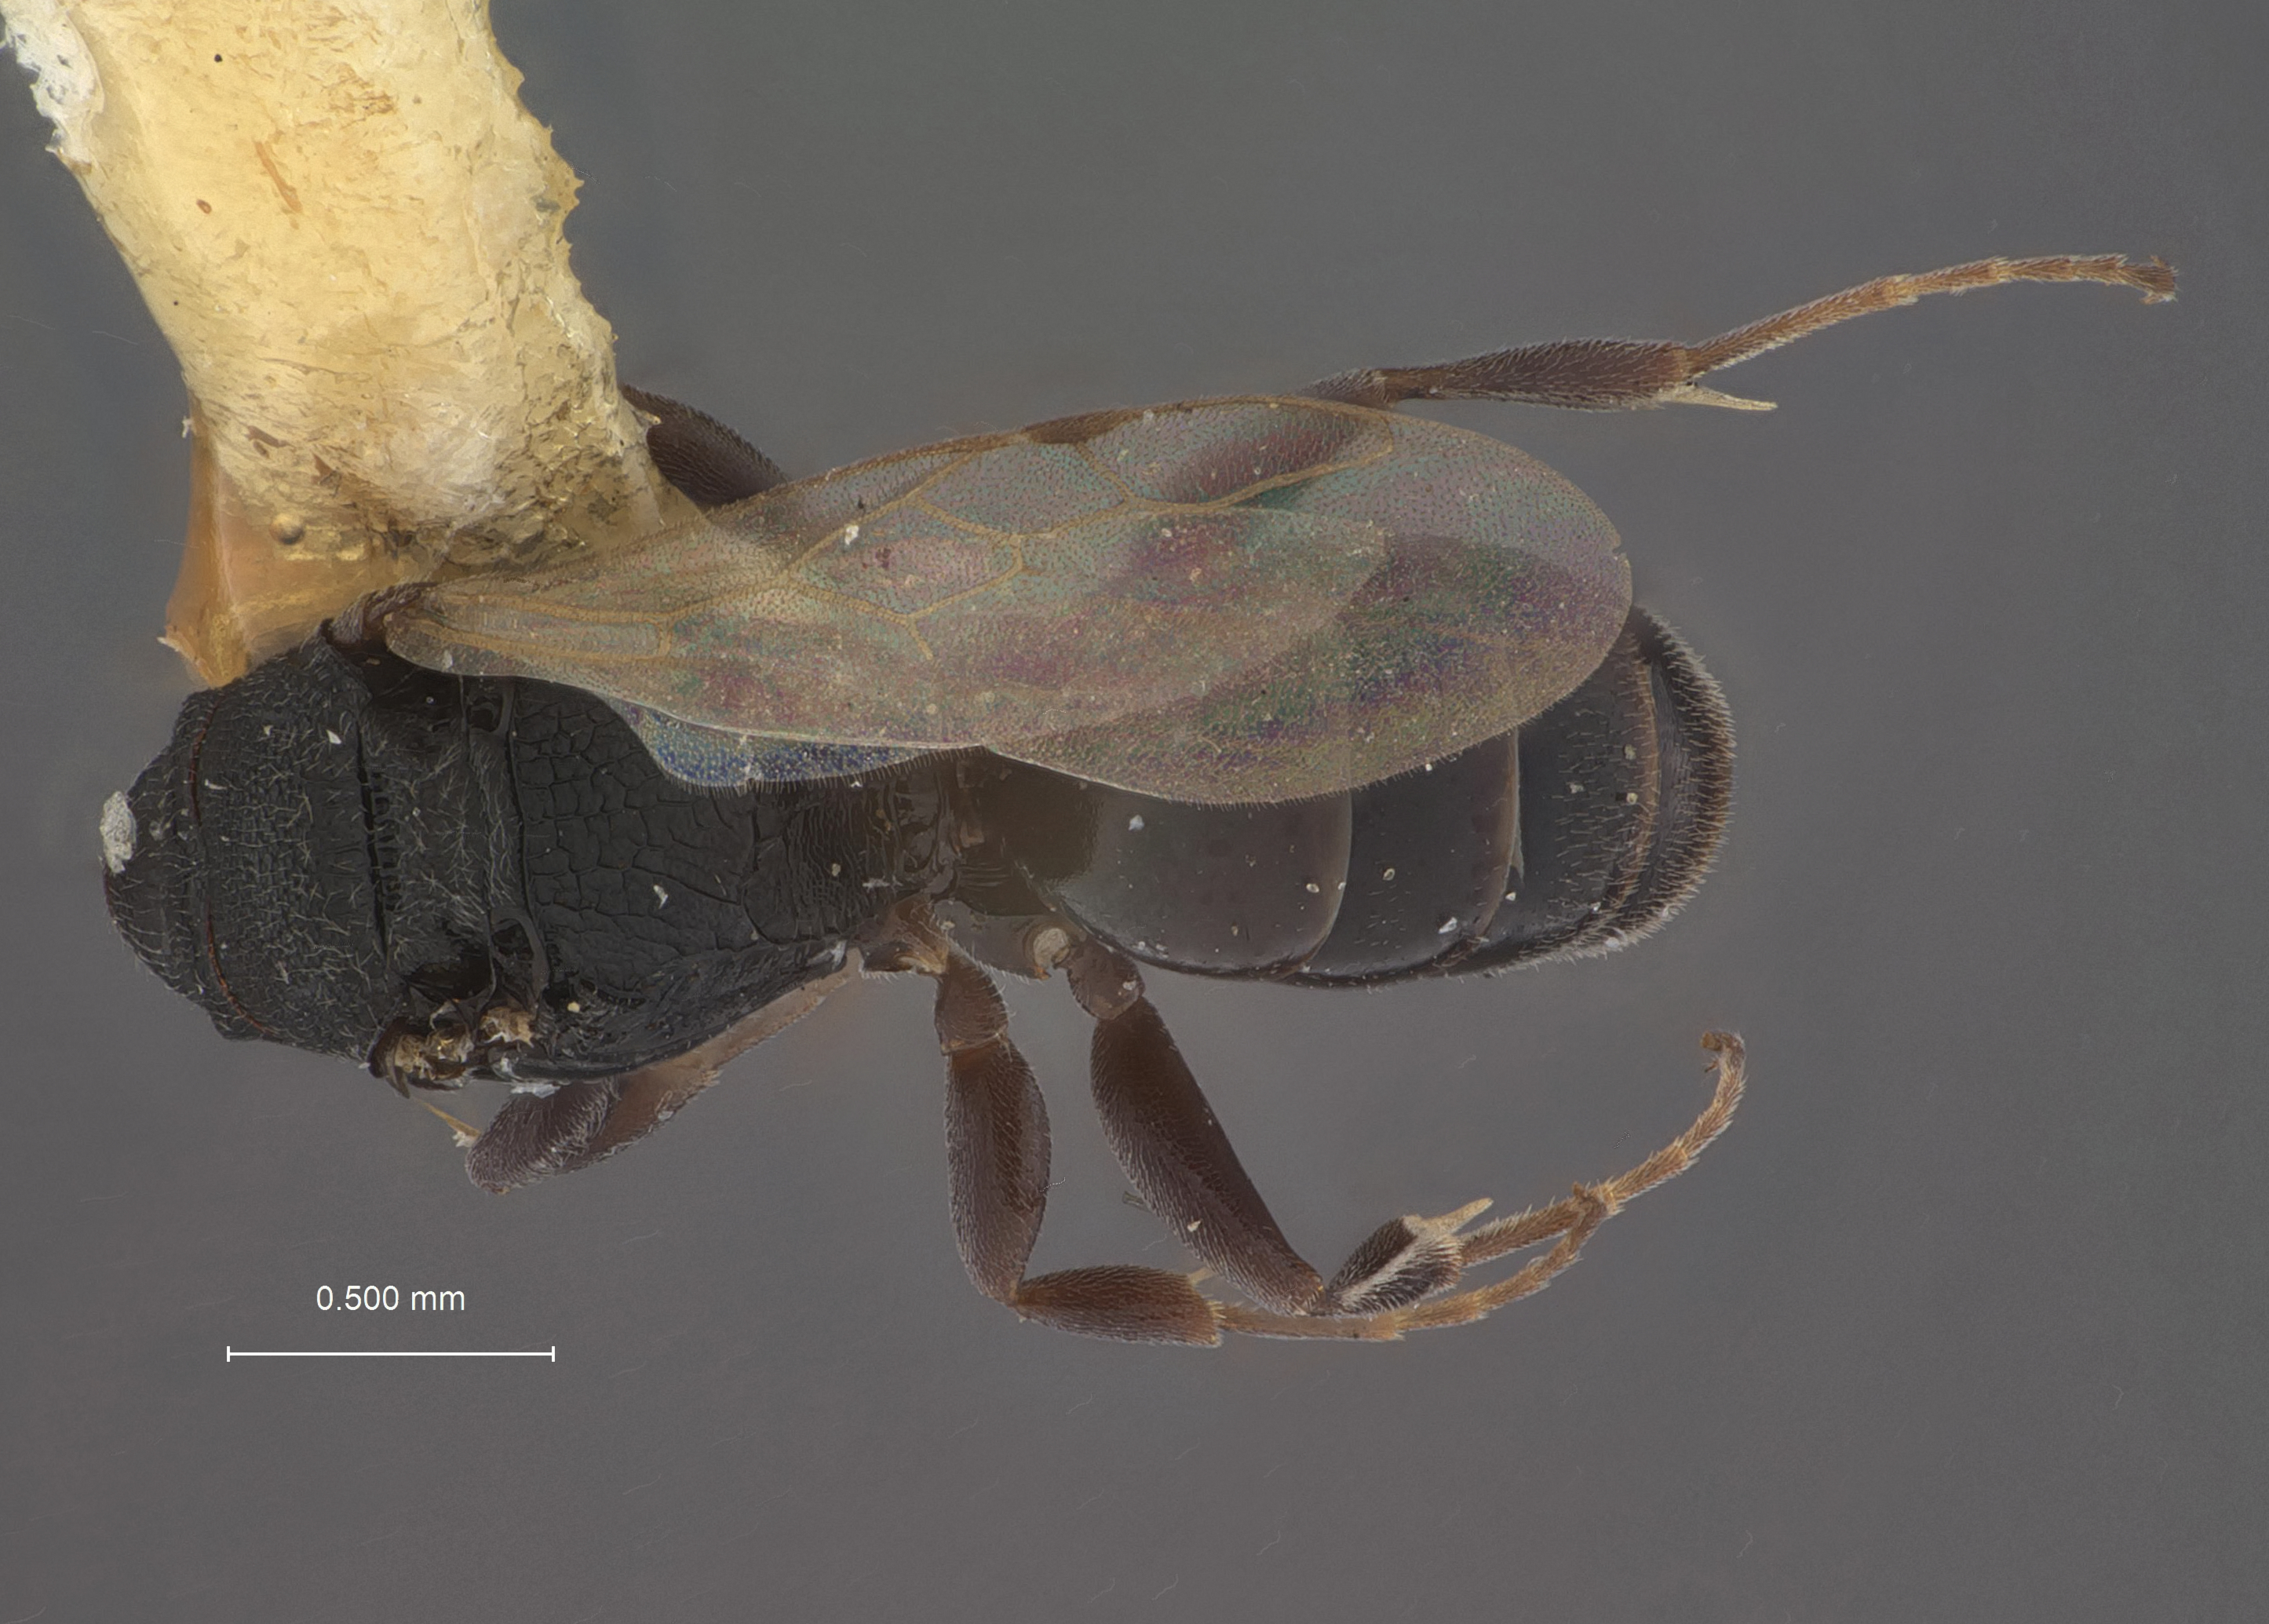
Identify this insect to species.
Nitela williamsi
